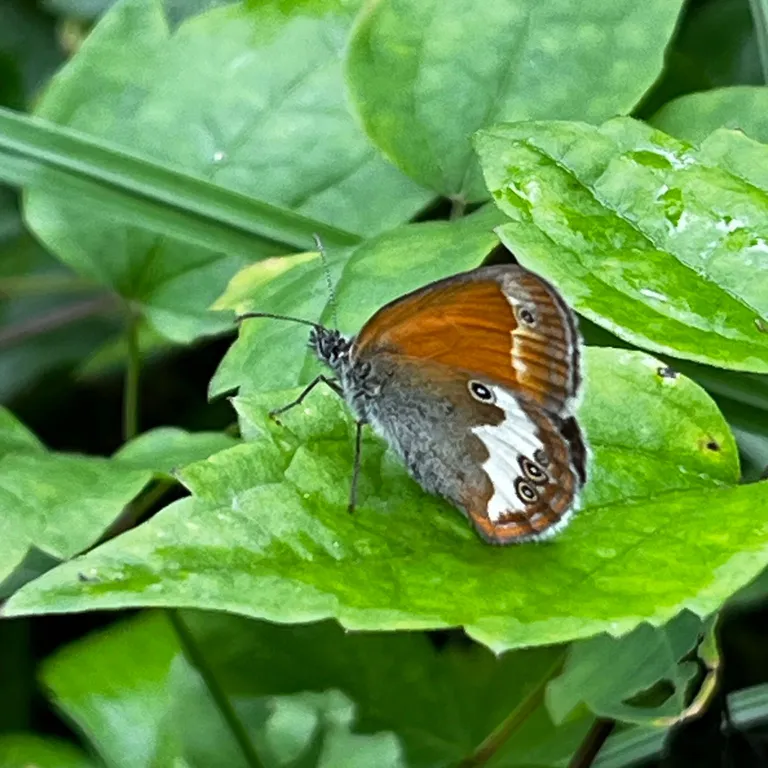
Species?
Coenonympha arcania
